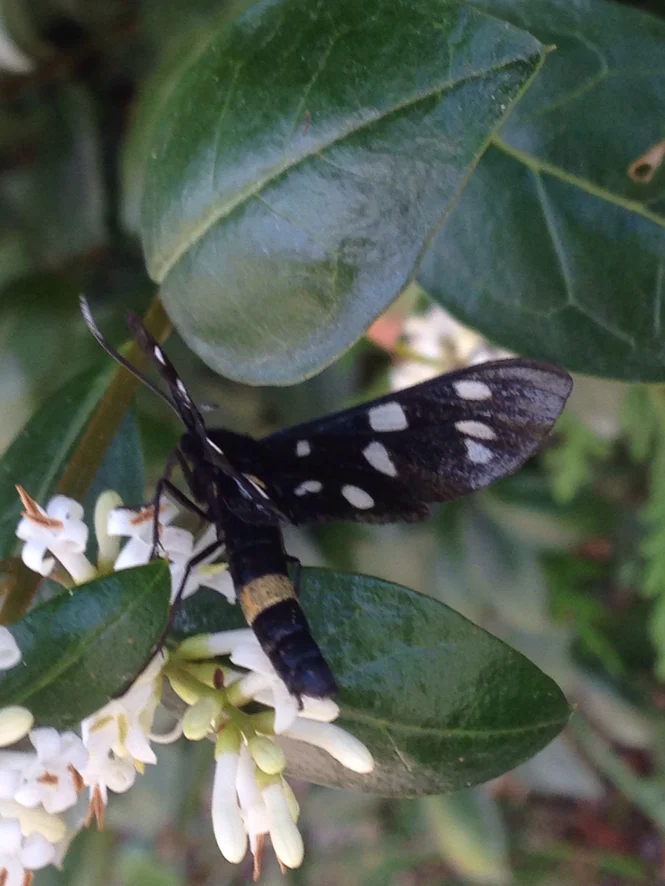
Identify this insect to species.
Amata phegea
